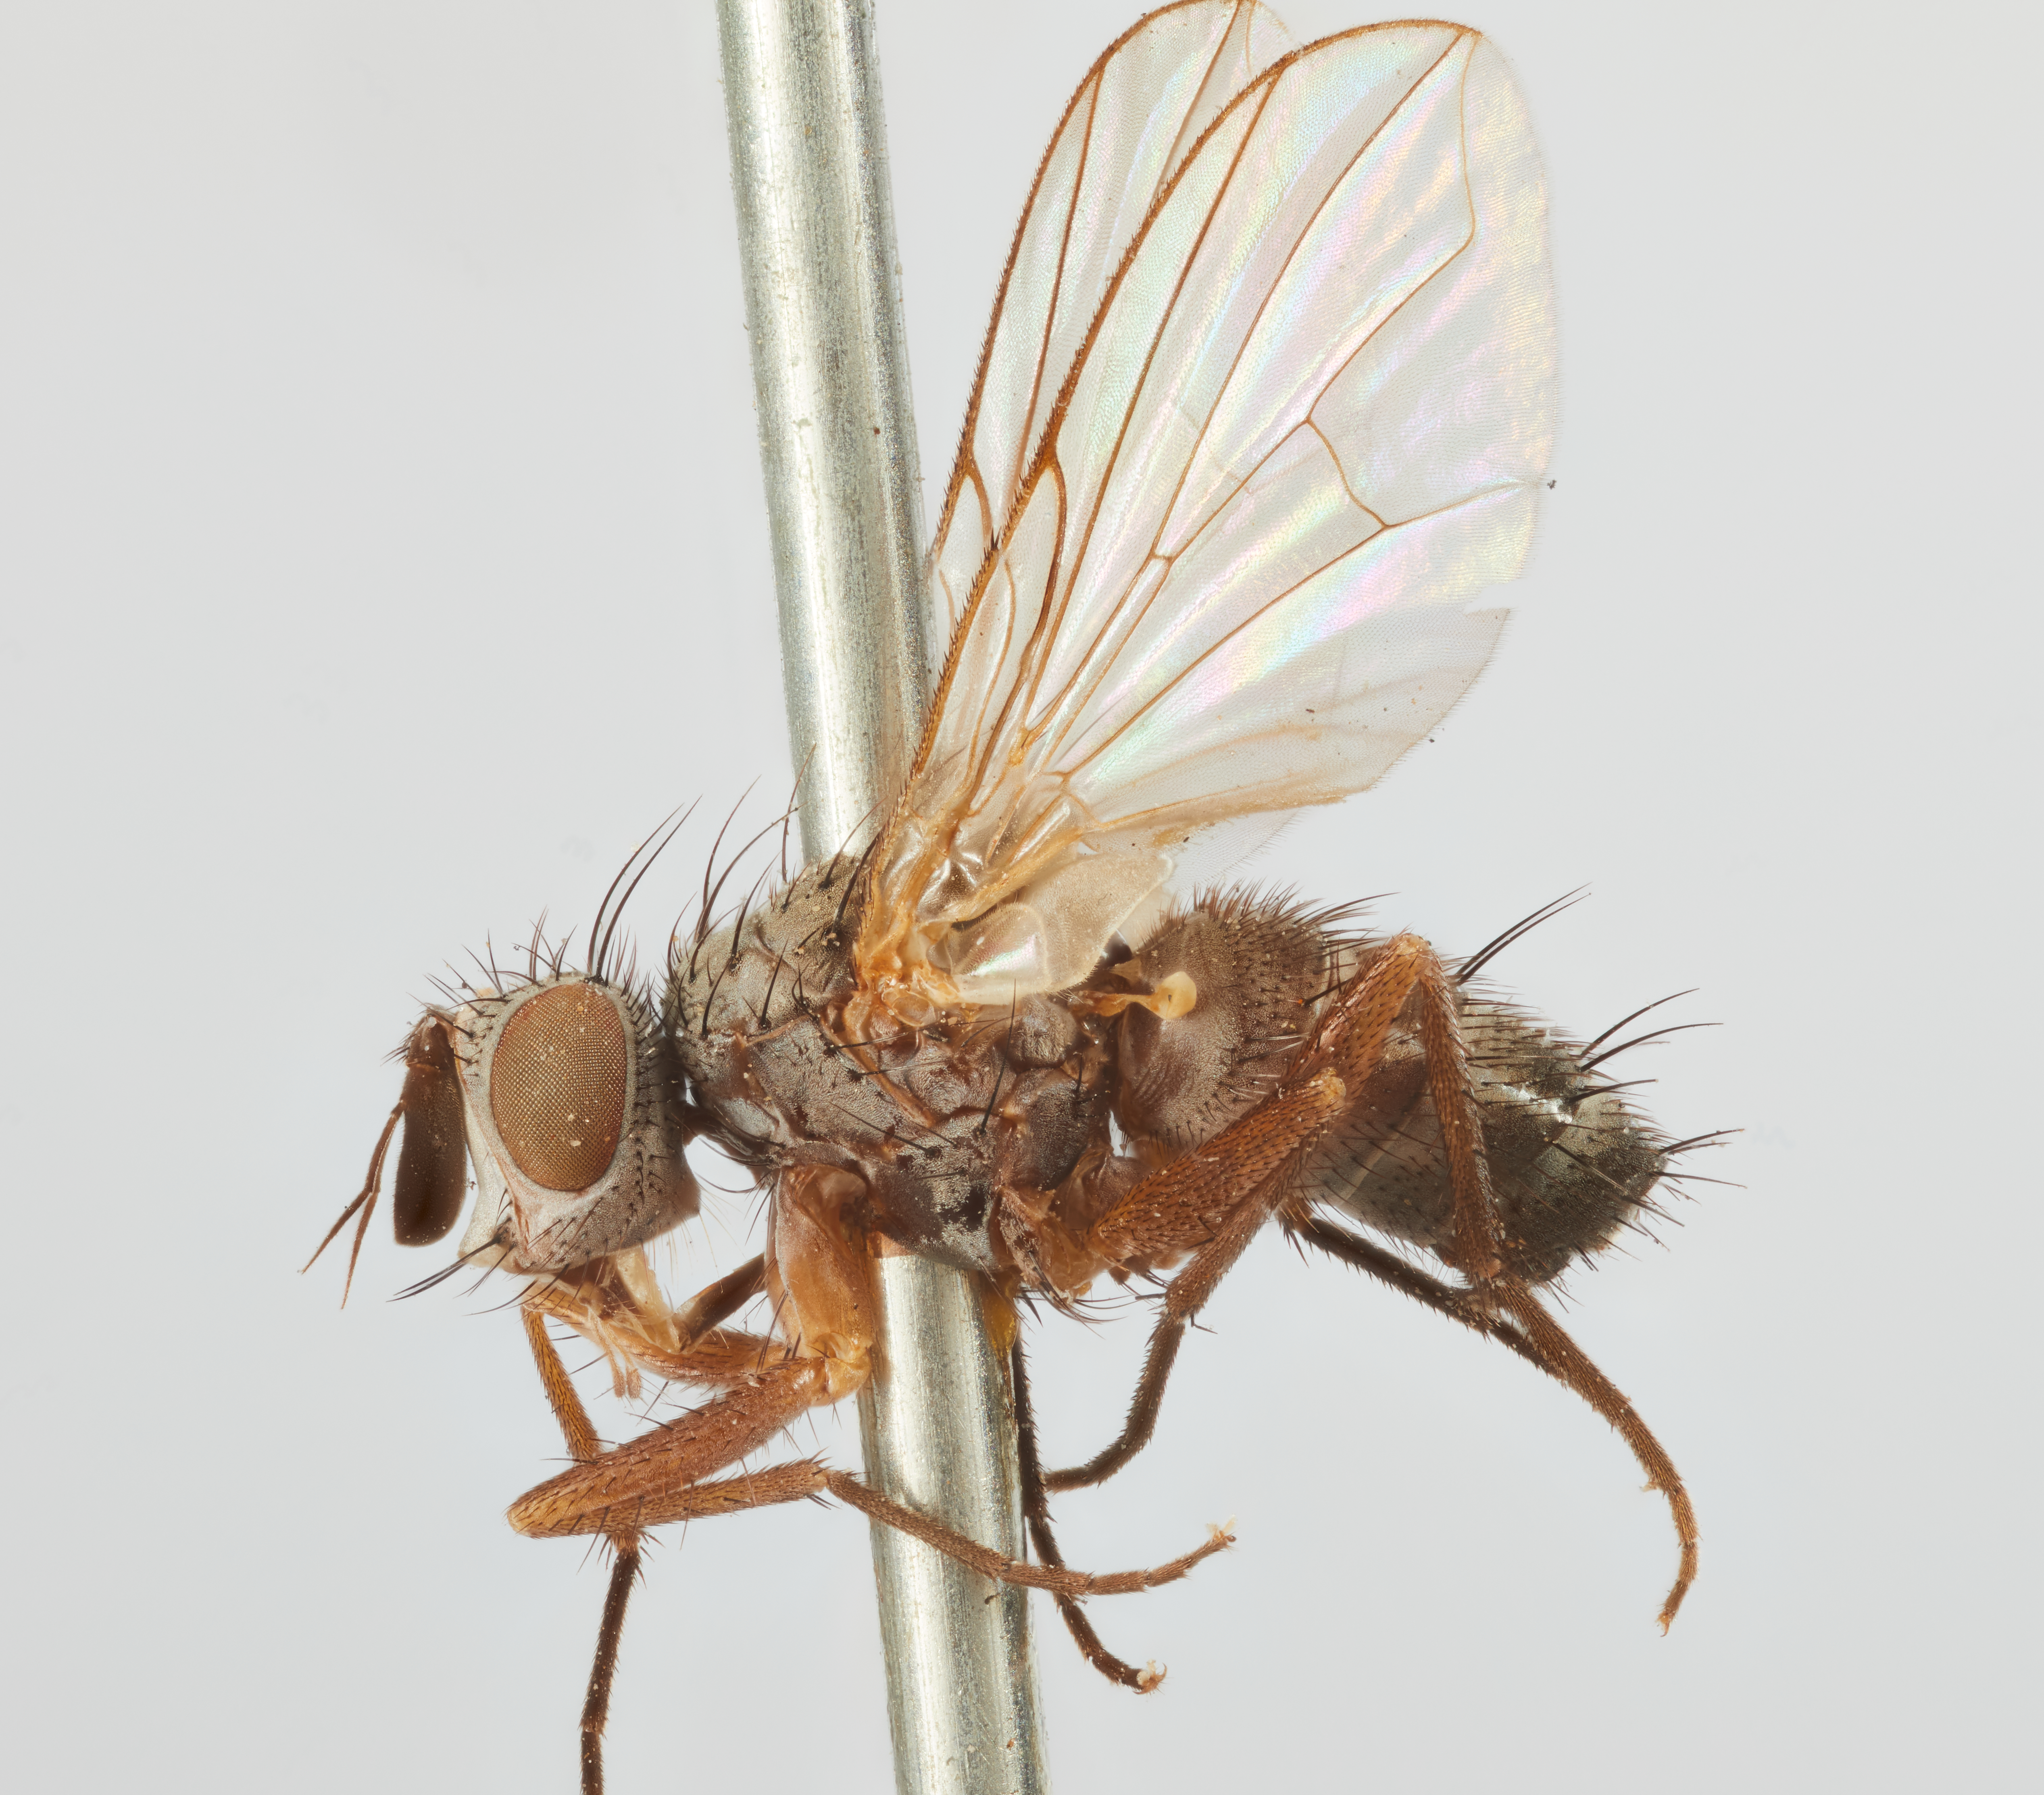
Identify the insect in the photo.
Phasiostoma aristalis
